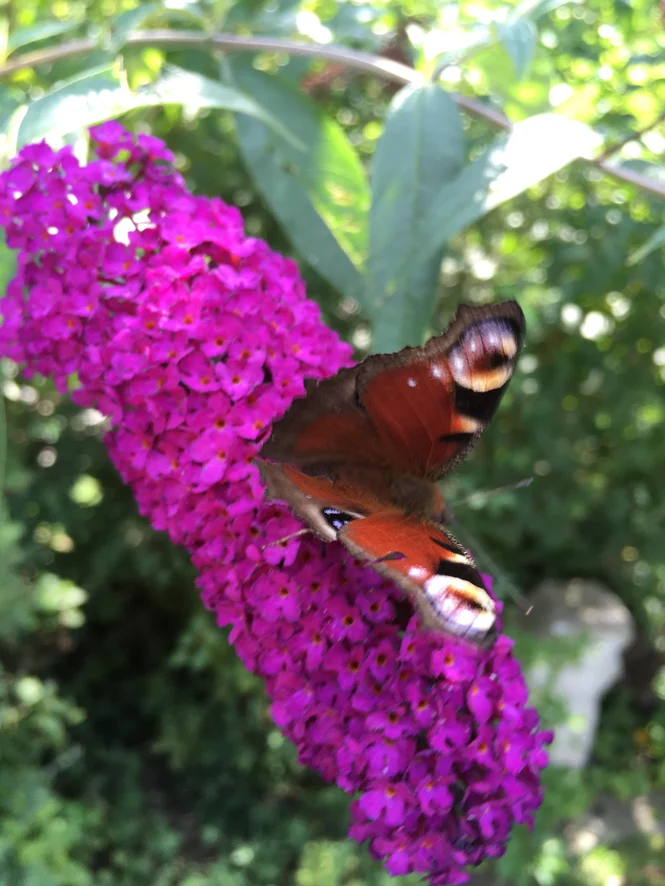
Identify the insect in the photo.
Aglais io
